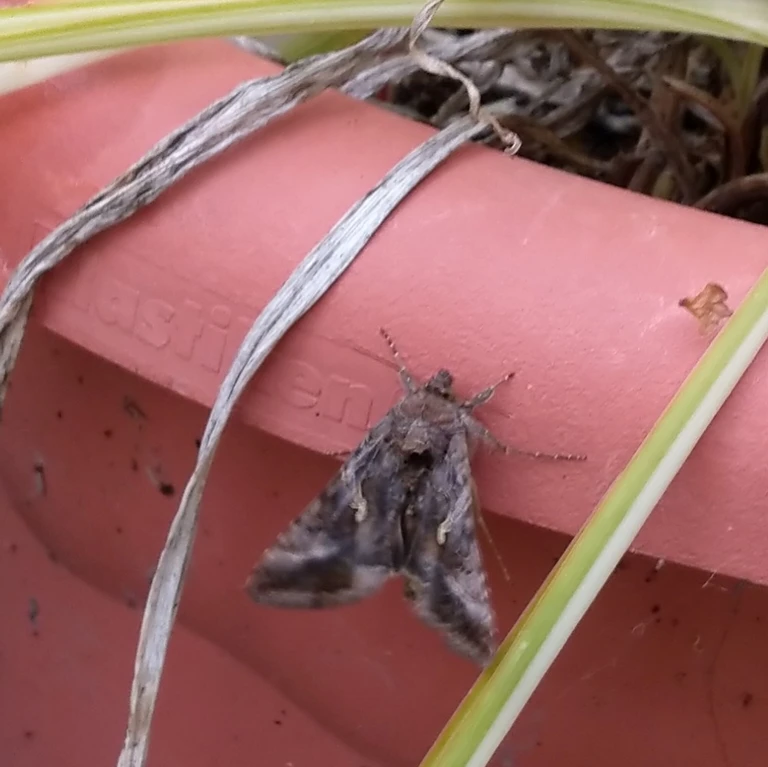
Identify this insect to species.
Autographa gamma
